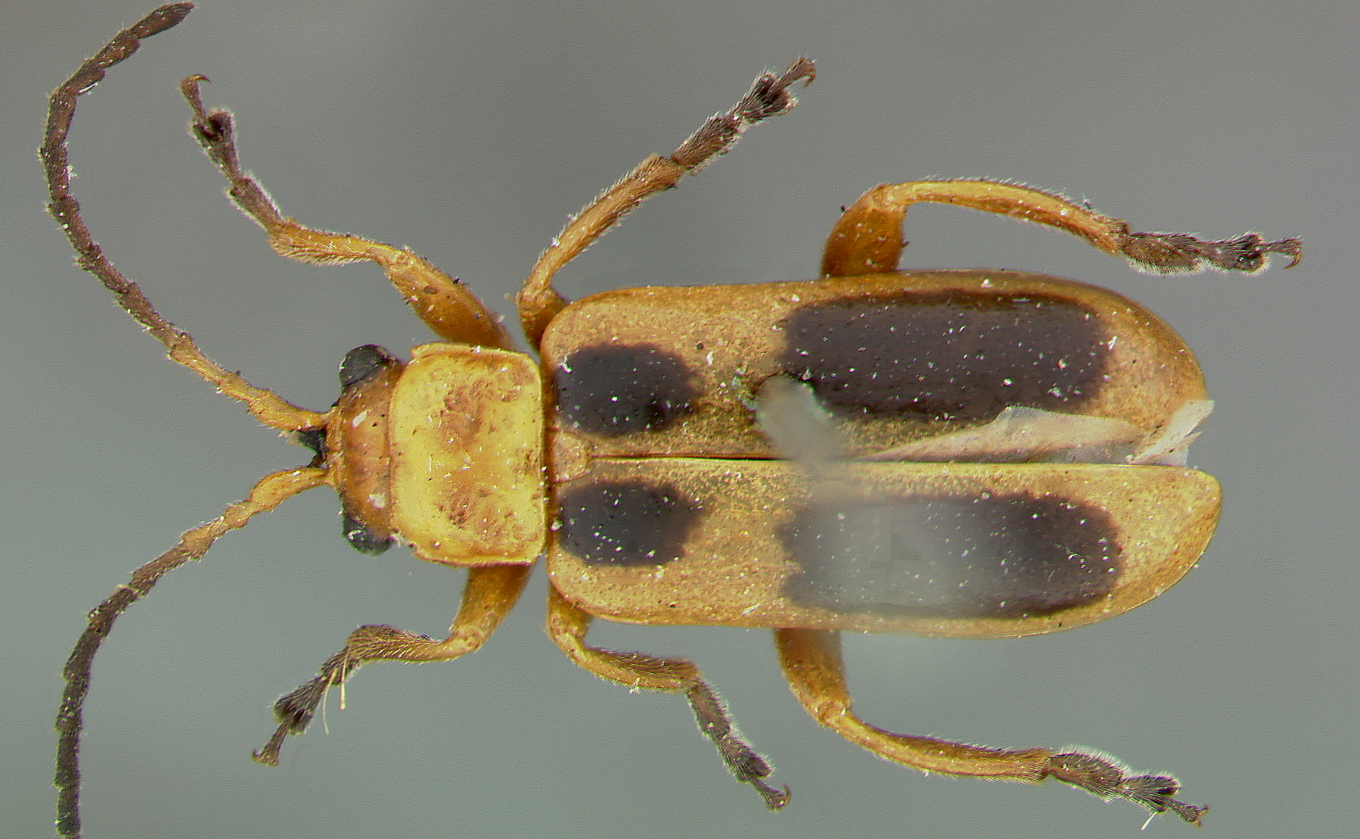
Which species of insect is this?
Phyllobrotica nigritarsis
